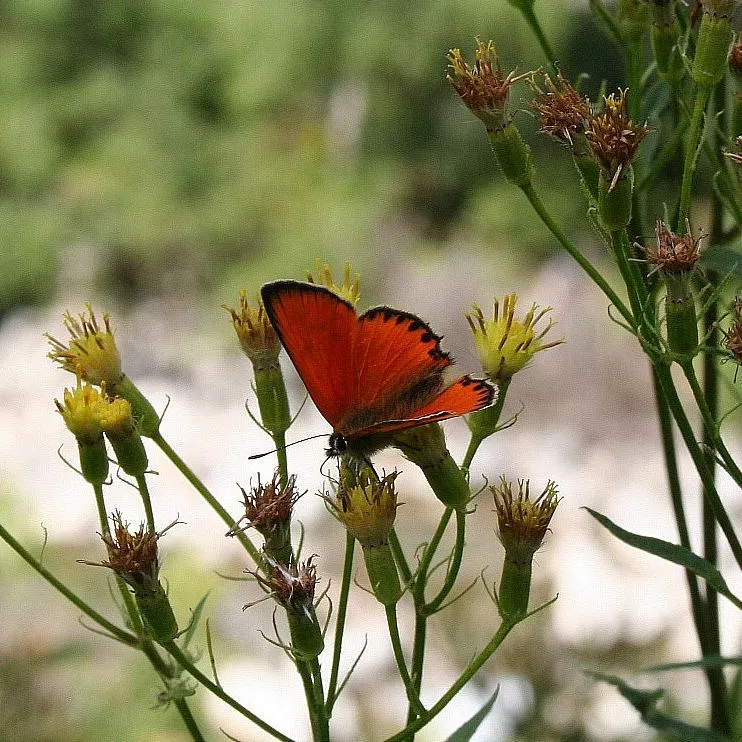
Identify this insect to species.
Lycaena virgaureae
